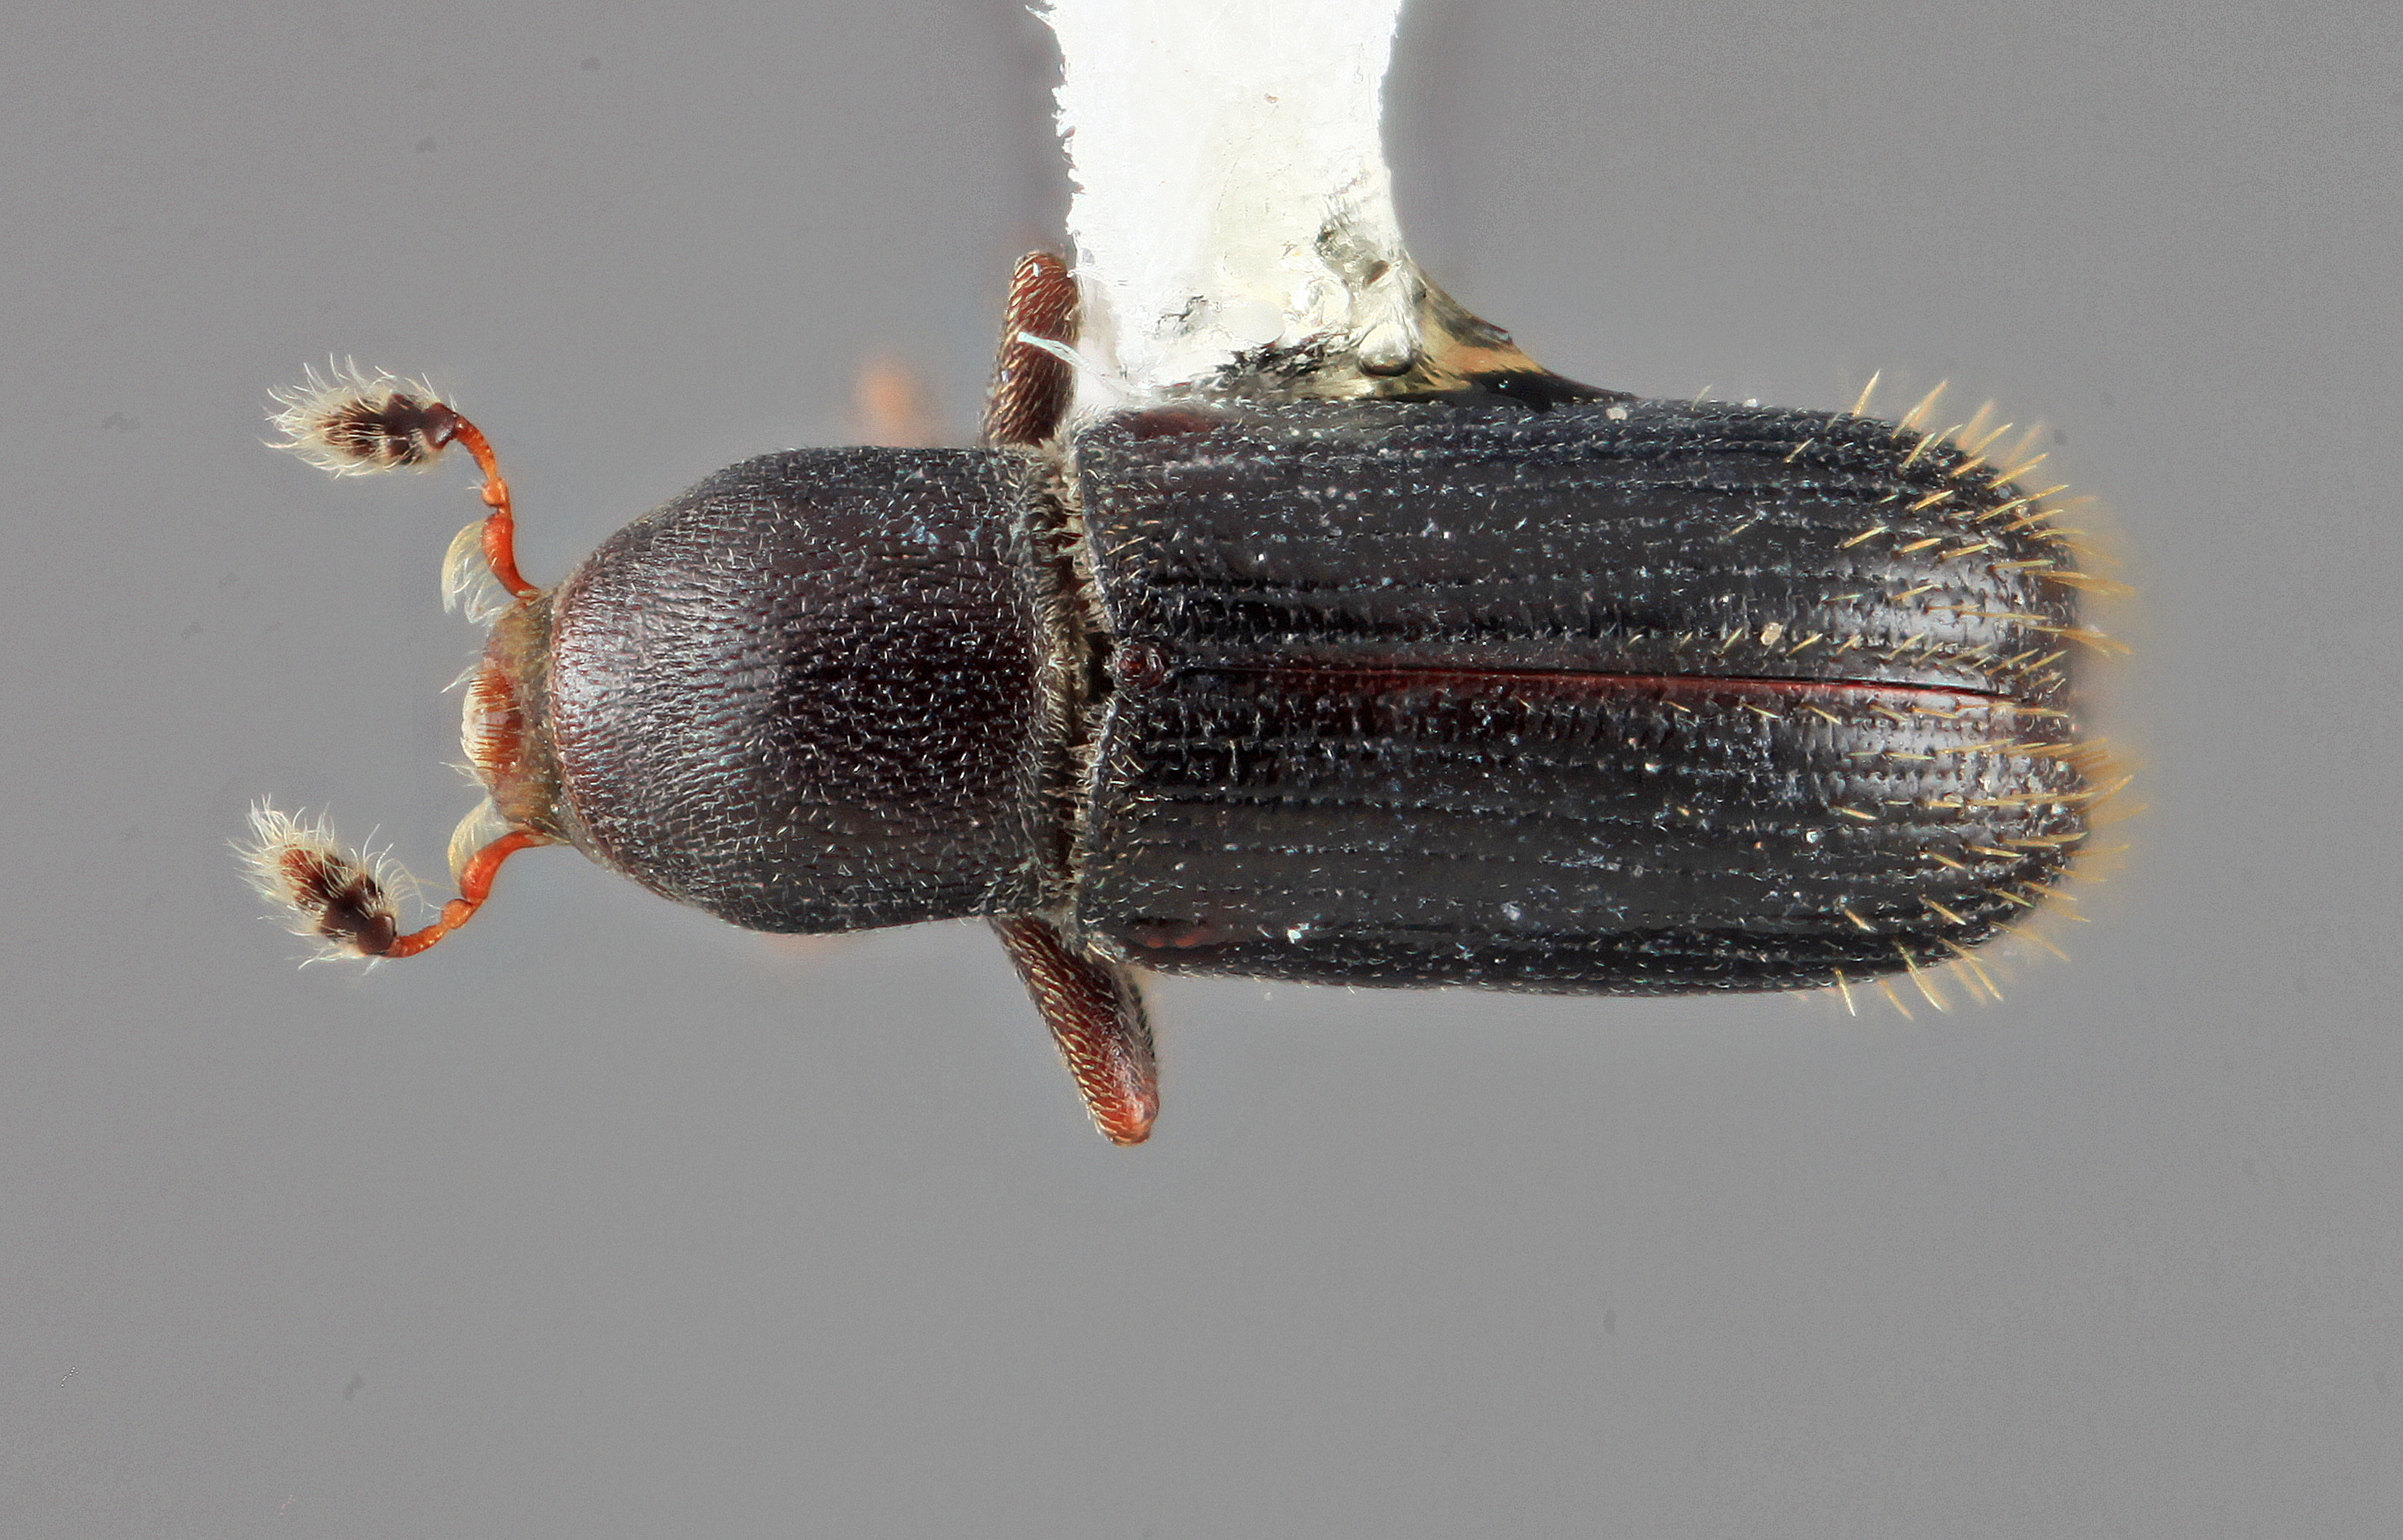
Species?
Cnesinus triangularis
